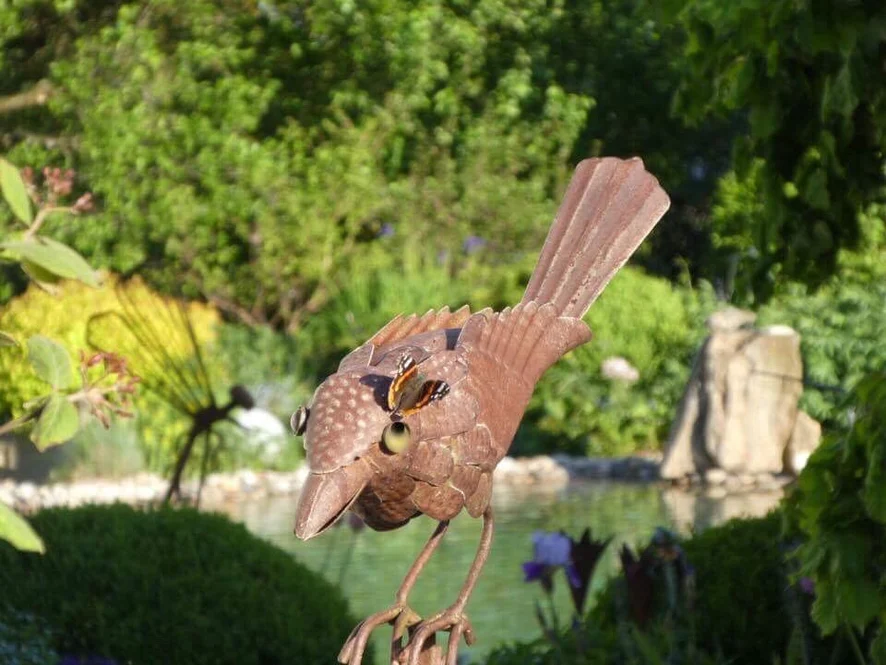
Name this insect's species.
Vanessa atalanta
